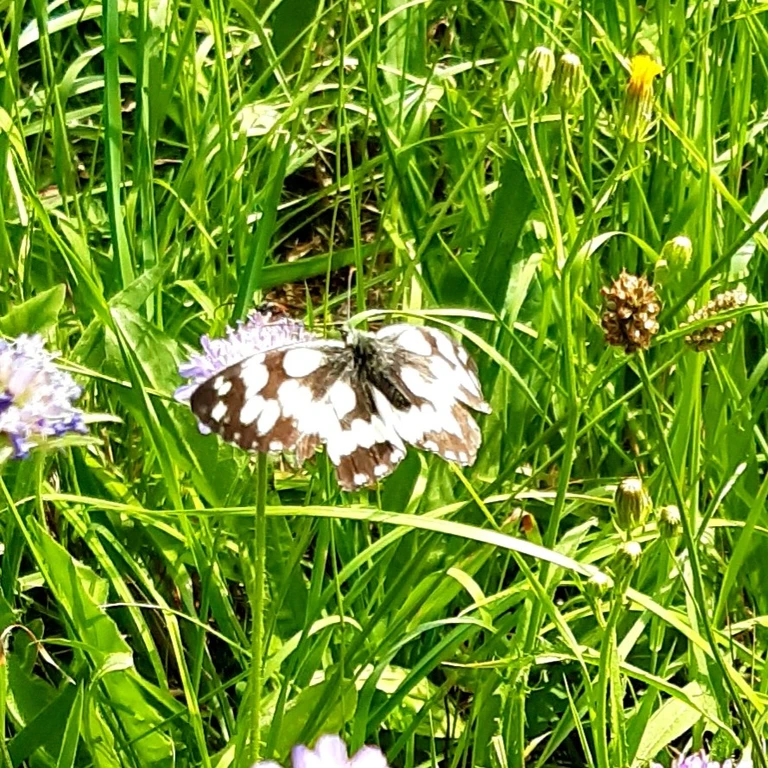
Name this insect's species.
Melanargia galathea
